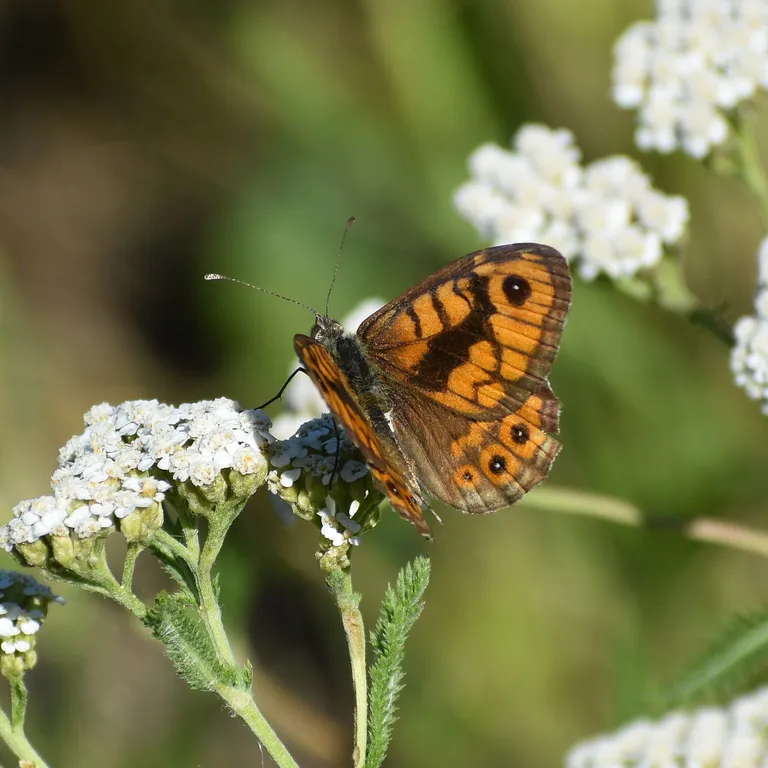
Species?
Lasiommata megera (also Pararge megera)
